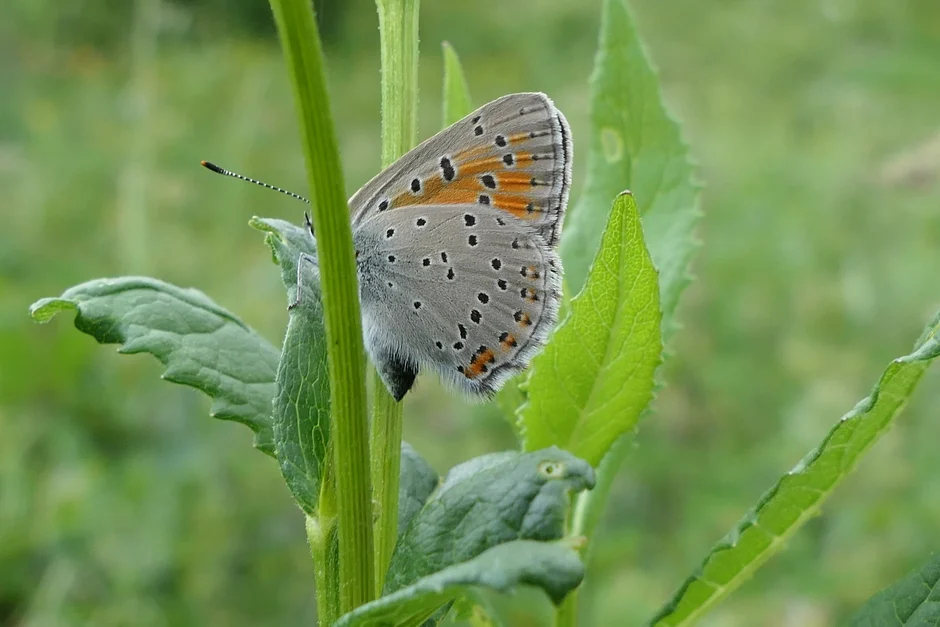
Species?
Lycaena hippothoe (also Palaeochrysophanus hippothoe)
